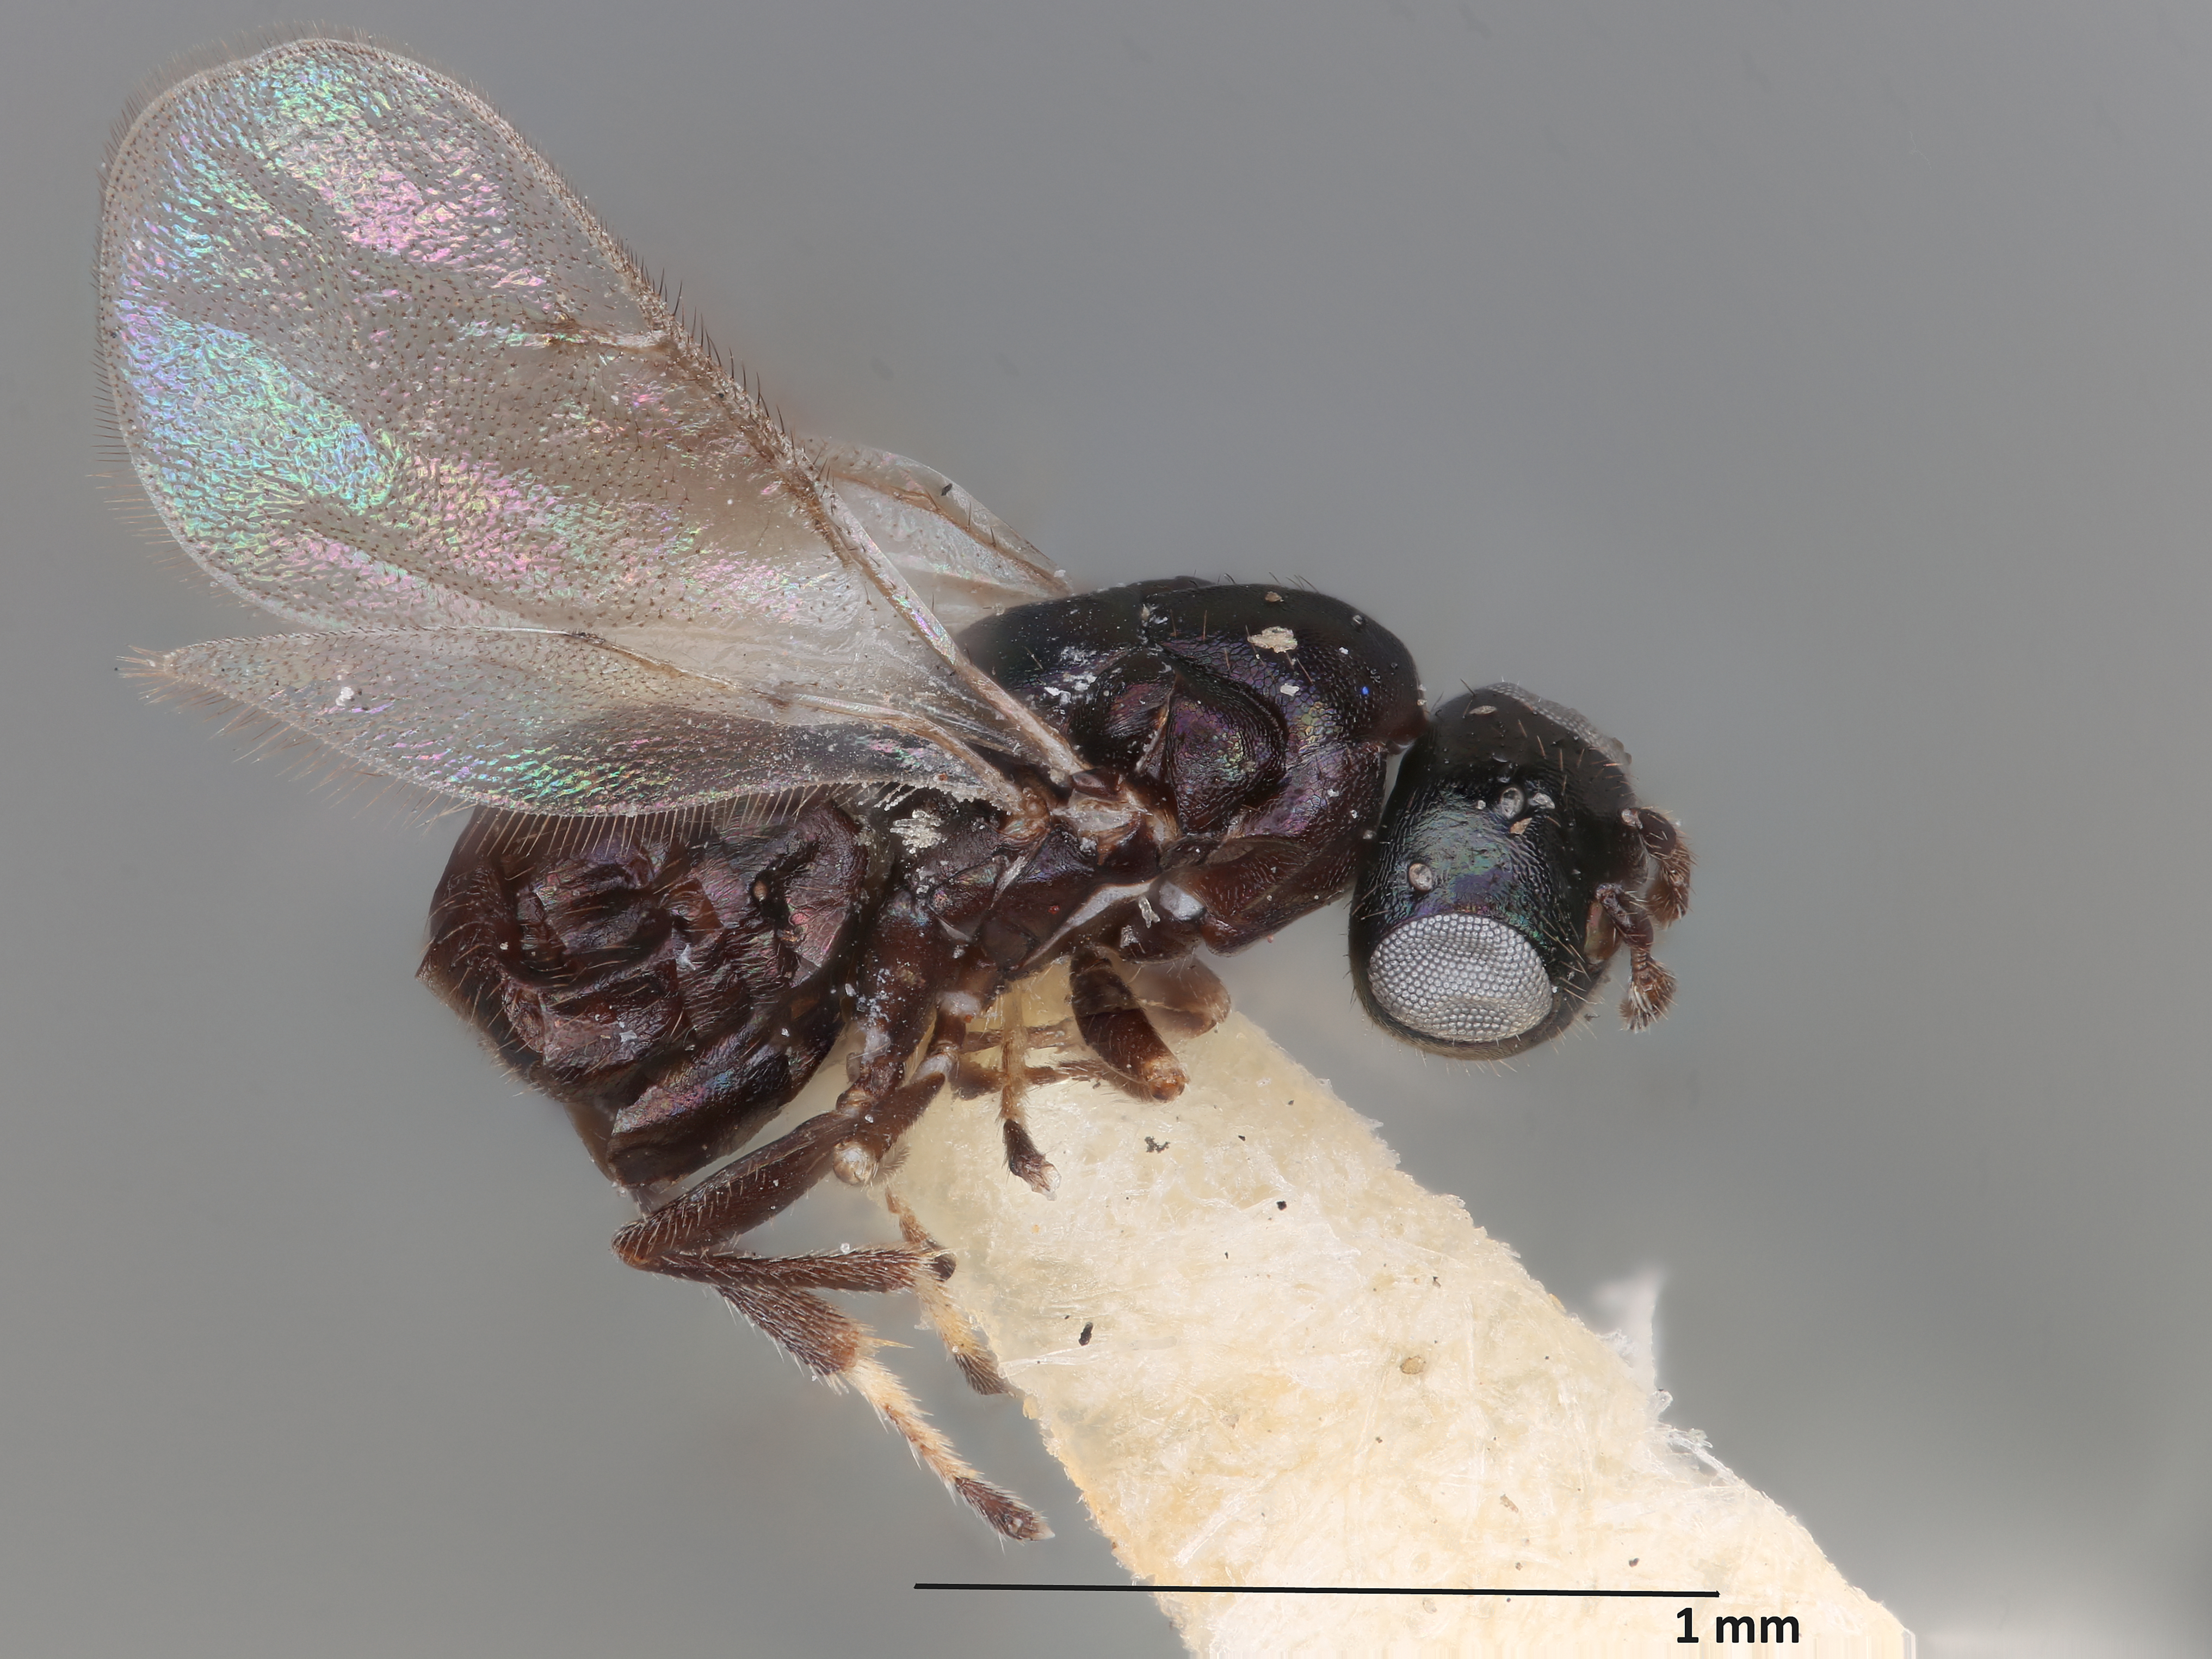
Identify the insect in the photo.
Rhicnopeltella eucalypti
